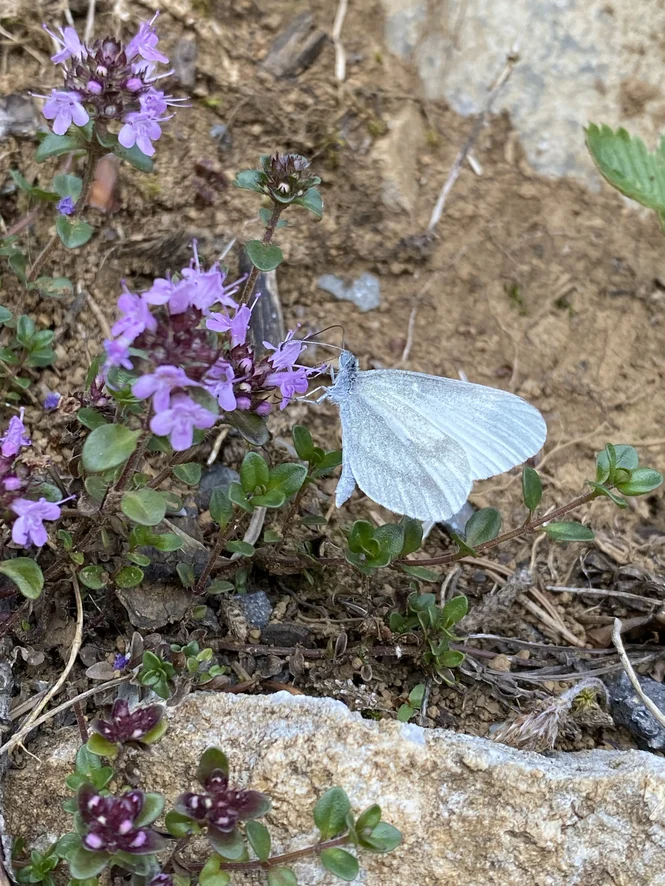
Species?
Leptidea sinapis/juvernica
